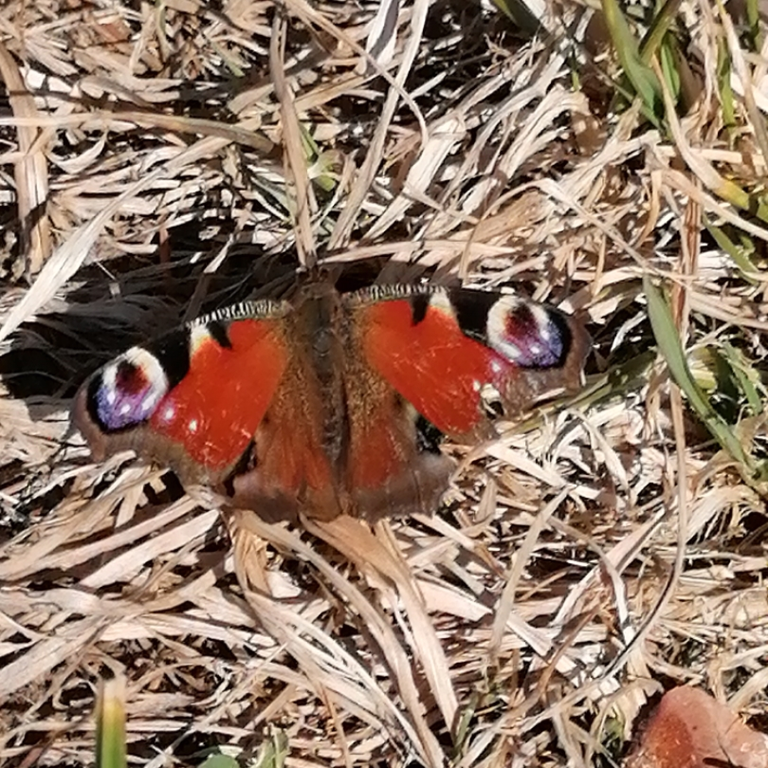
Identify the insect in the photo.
Aglais io
